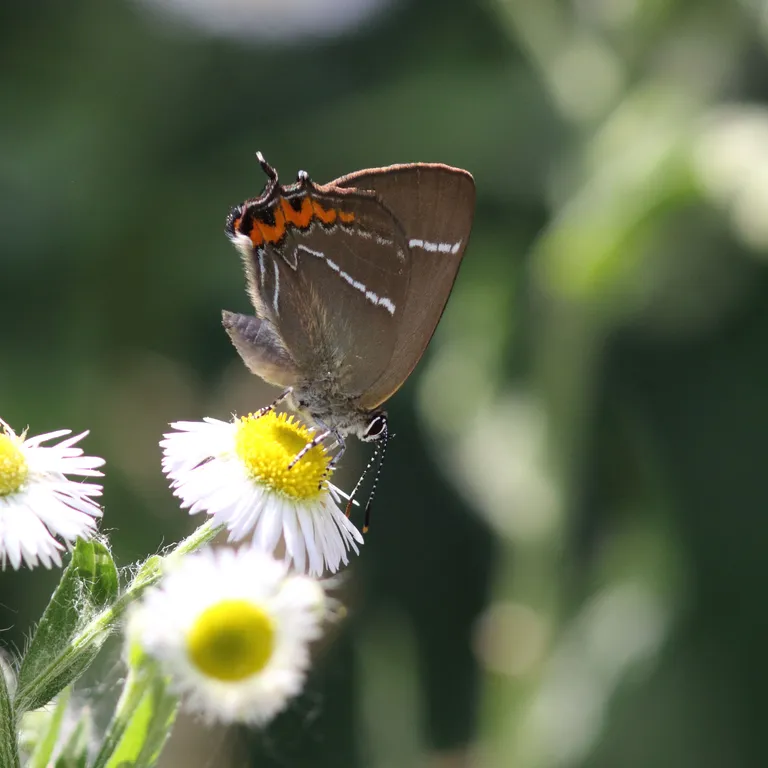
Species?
Satyrium w-album
